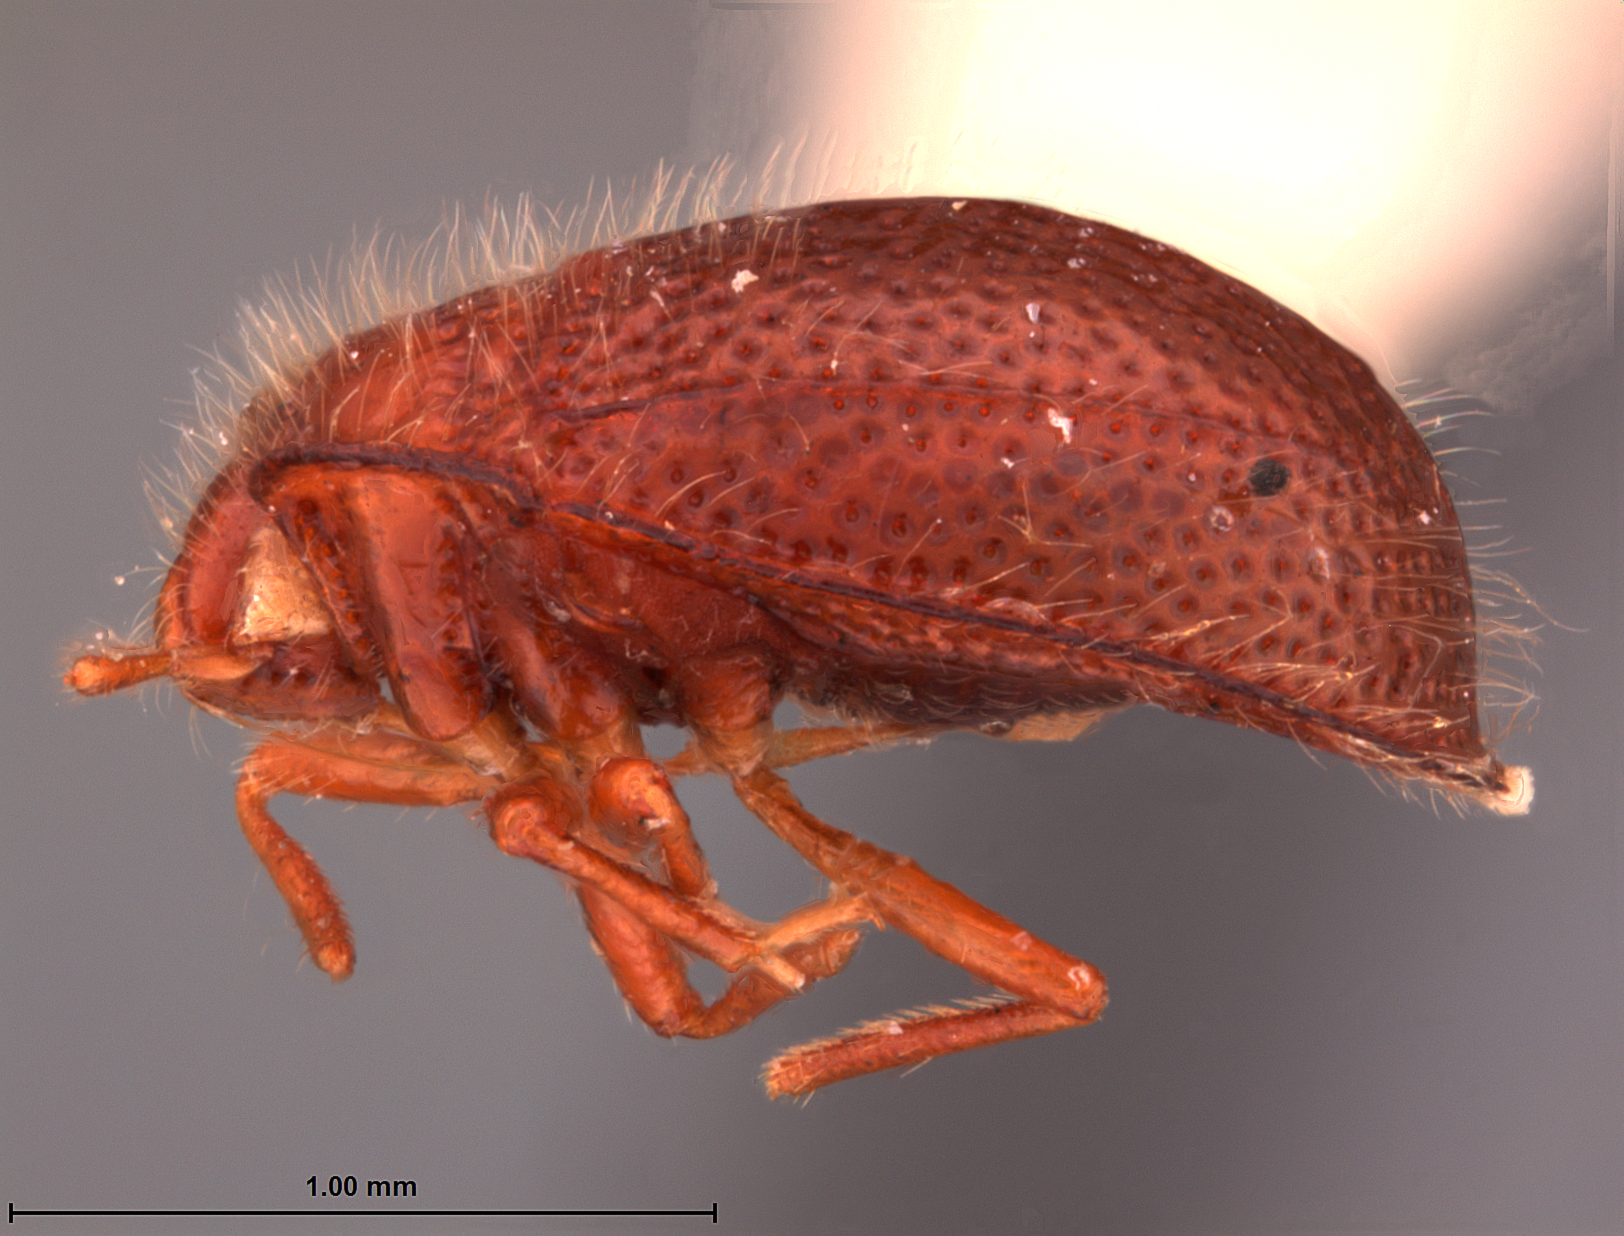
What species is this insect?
Thaumamannia manni
